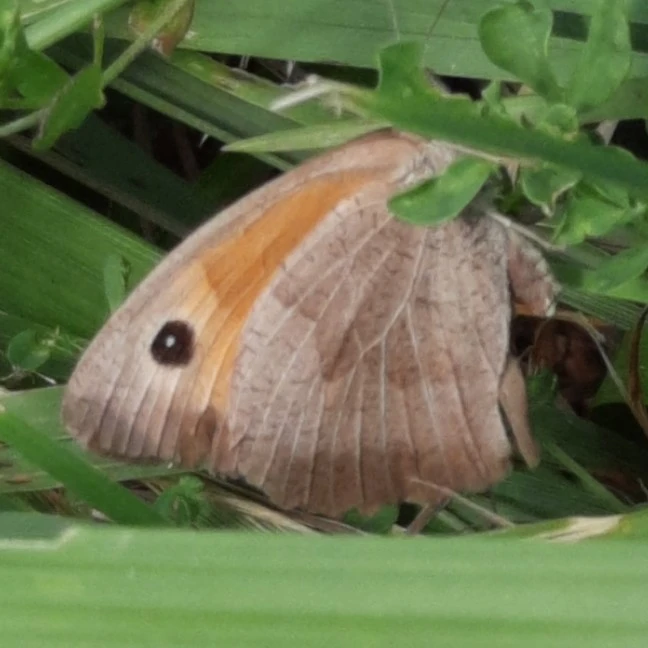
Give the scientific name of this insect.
Maniola jurtina
